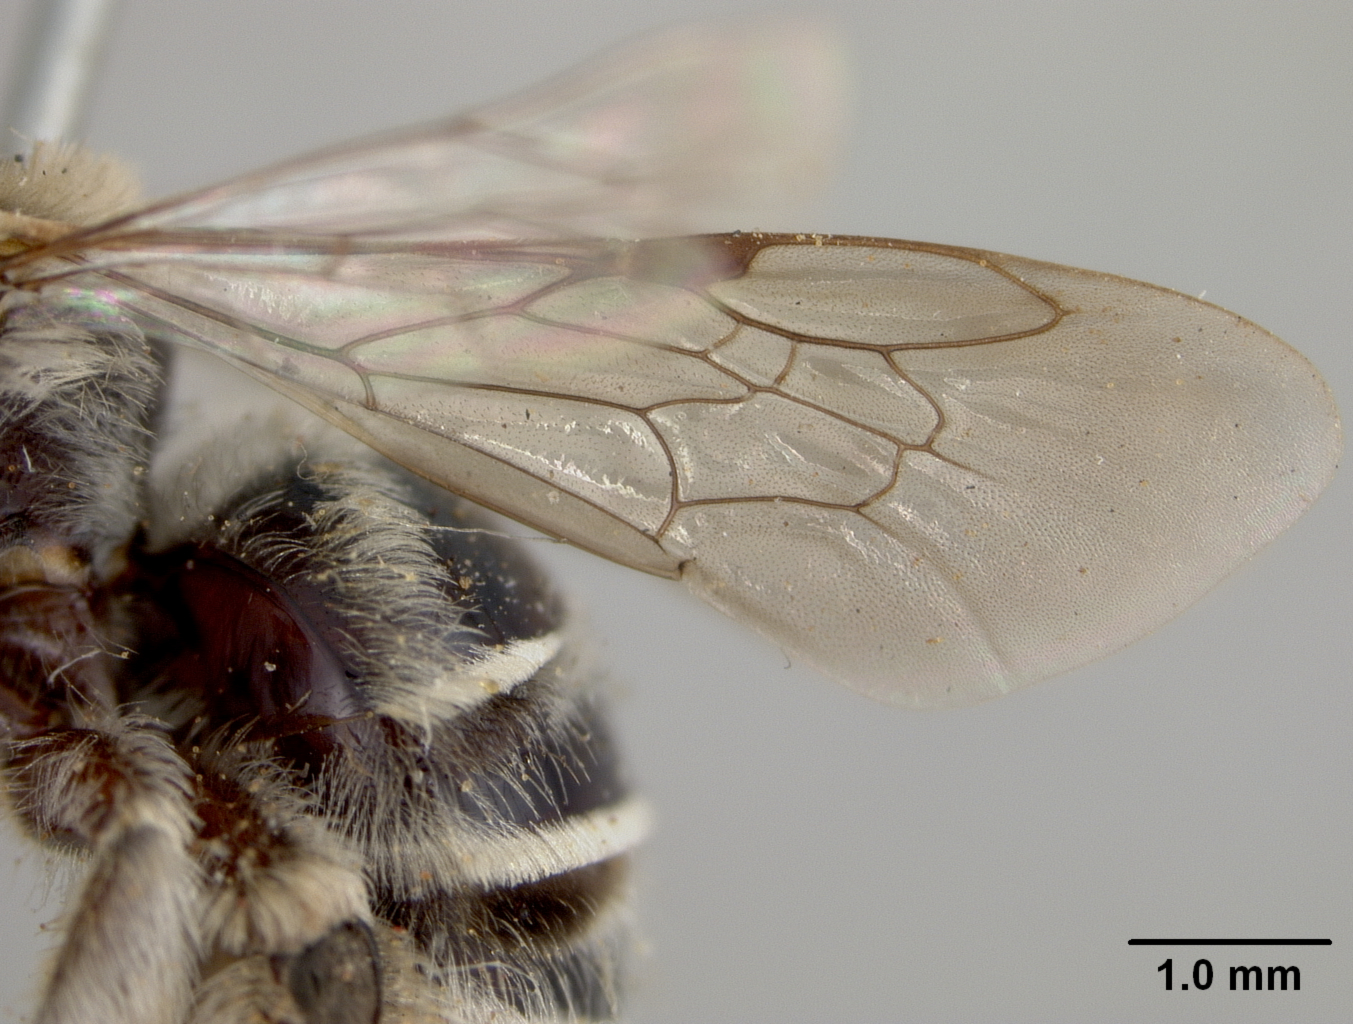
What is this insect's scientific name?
Exomalopsis solani
